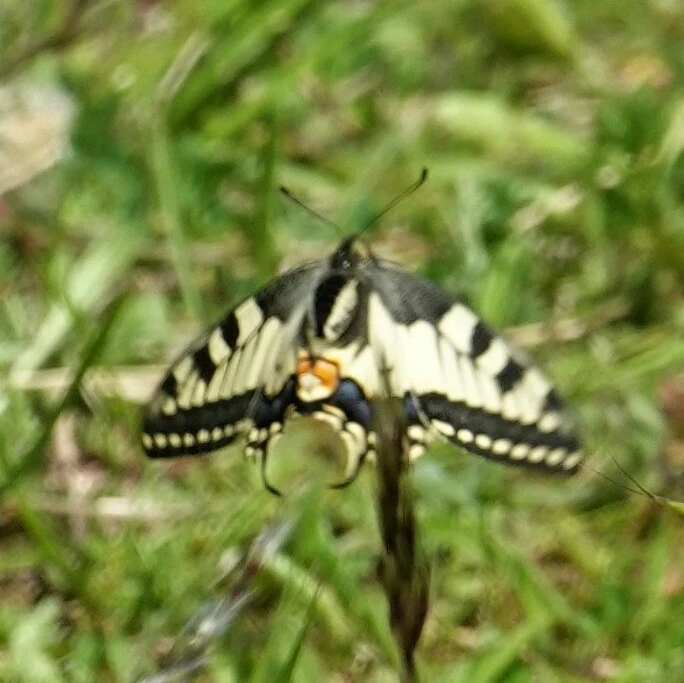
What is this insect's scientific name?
Papilio machaon
